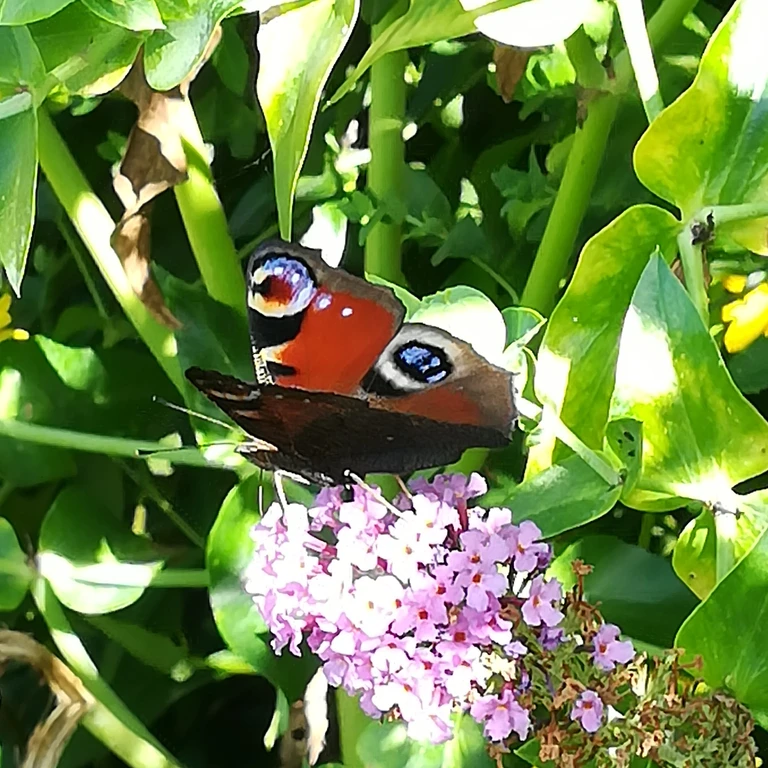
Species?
Aglais io
